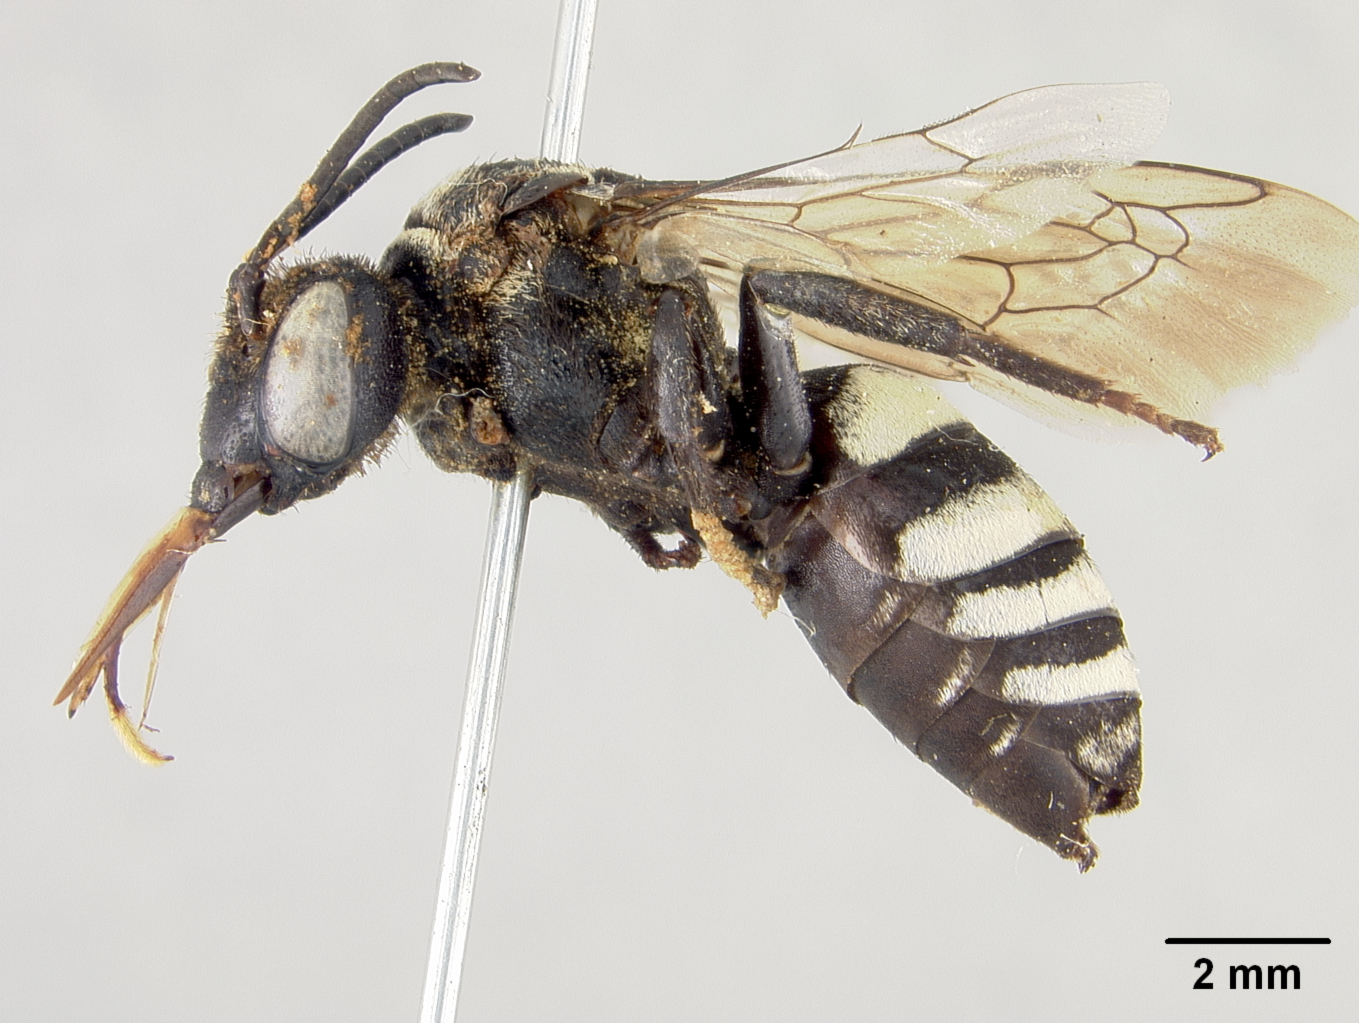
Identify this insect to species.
Epeolus dakotensis
